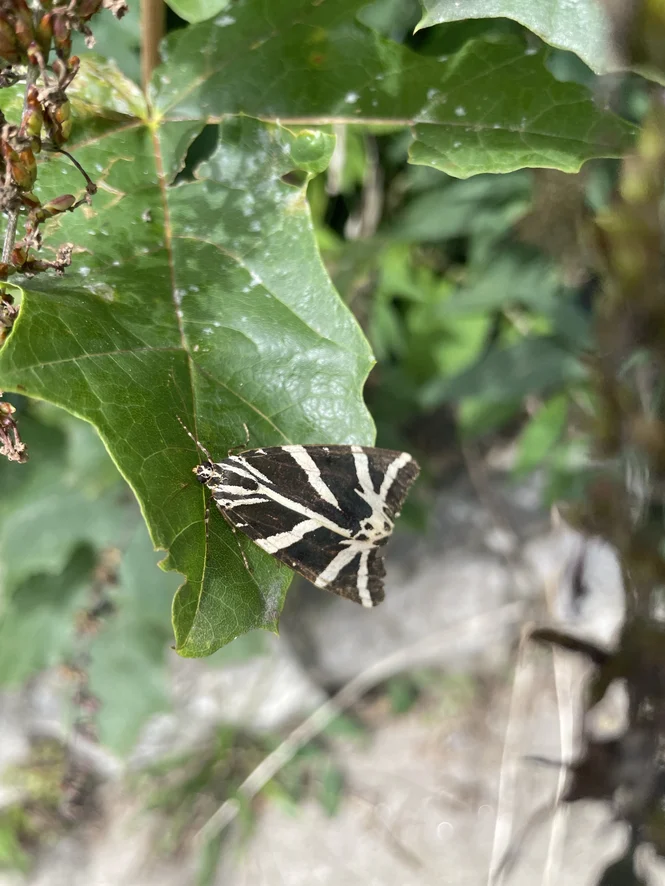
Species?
Euplagia quadripunctaria
